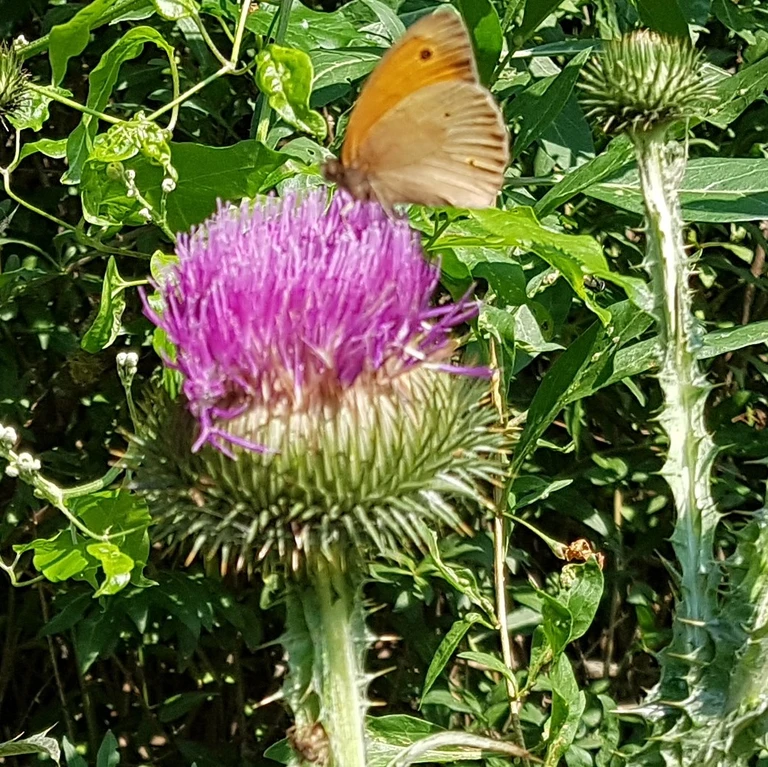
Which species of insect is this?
Maniola jurtina
